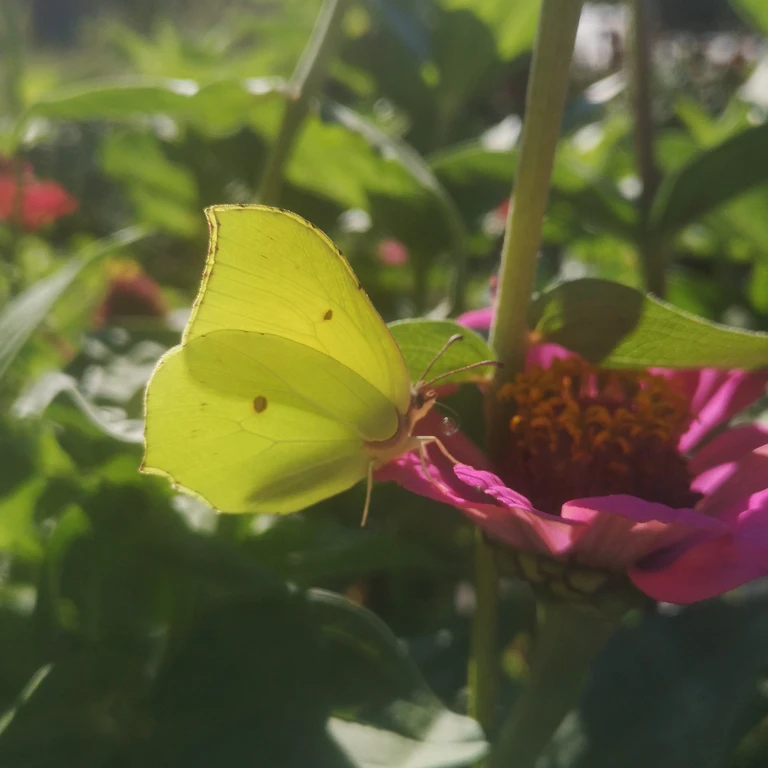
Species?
Gonepteryx rhamni
